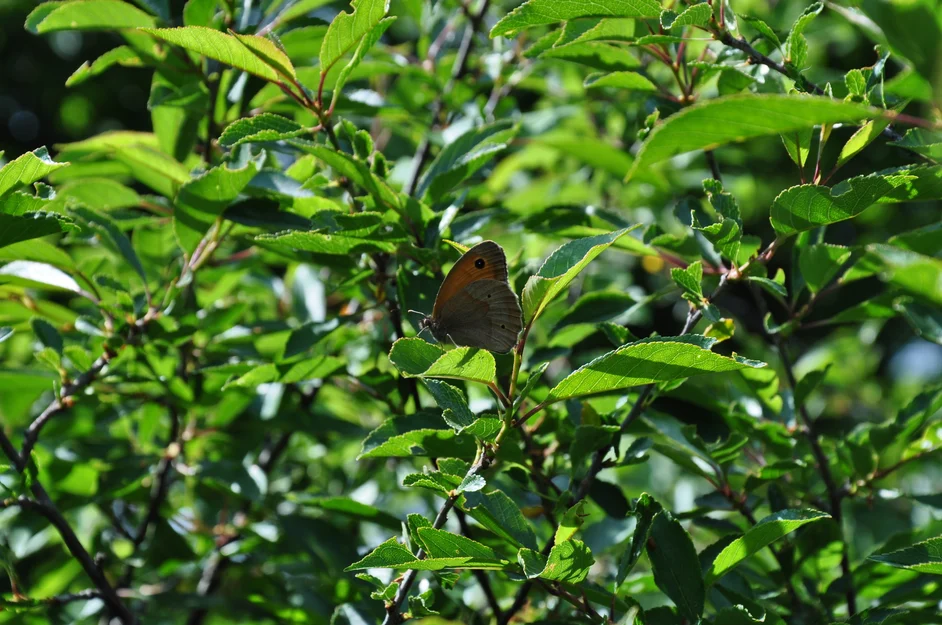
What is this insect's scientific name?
Maniola jurtina
